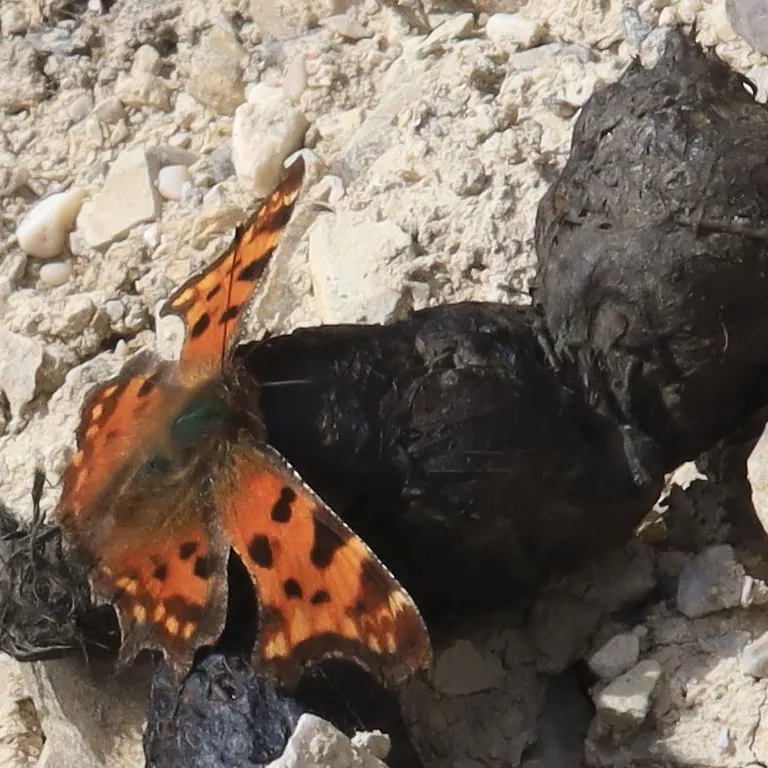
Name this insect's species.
Polygonia c-album
